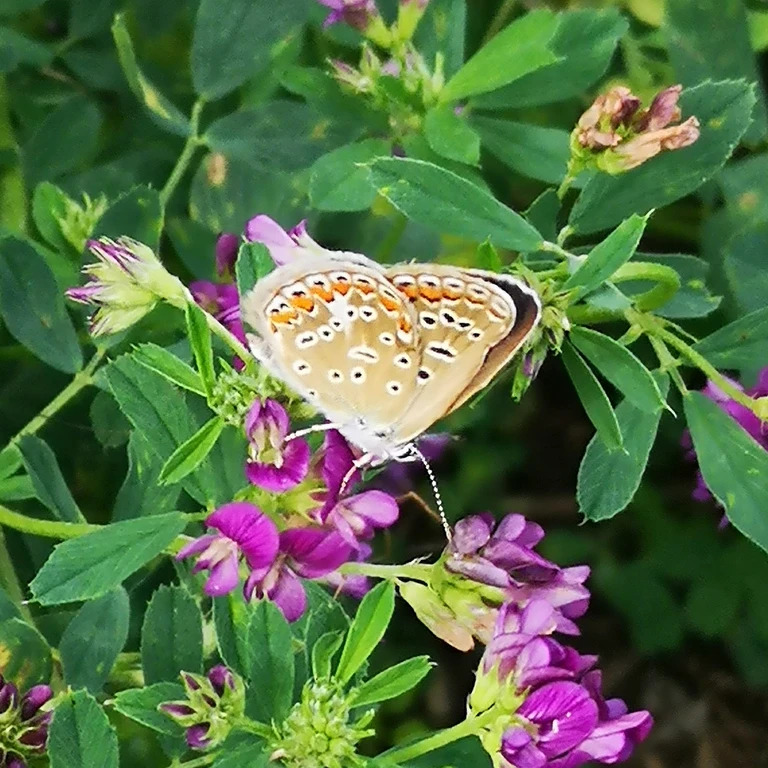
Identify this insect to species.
Polyommatus icarus
